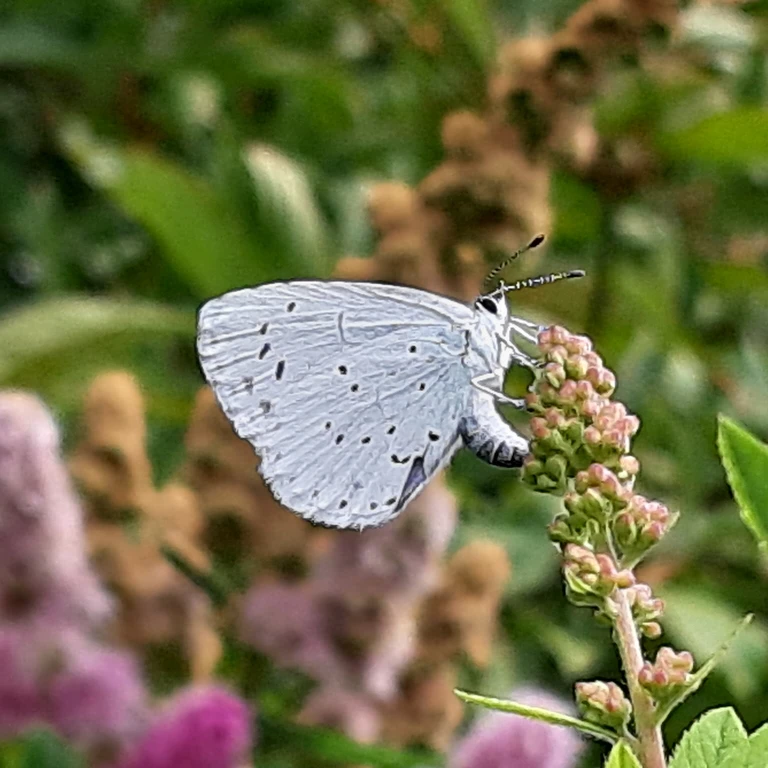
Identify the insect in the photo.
Celastrina argiolus
